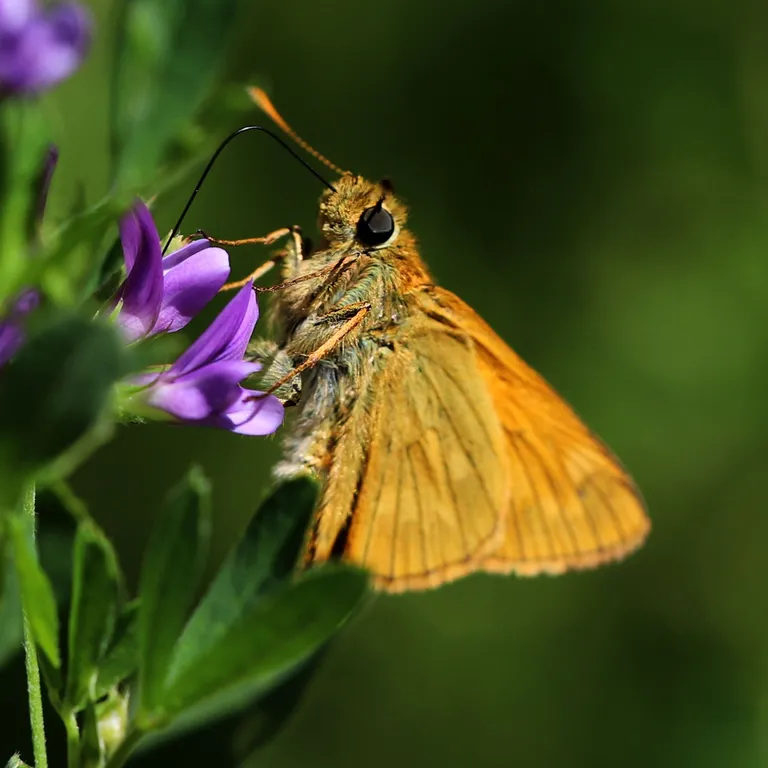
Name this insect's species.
Ochlodes sylvanus (also Ochlodes venata)
